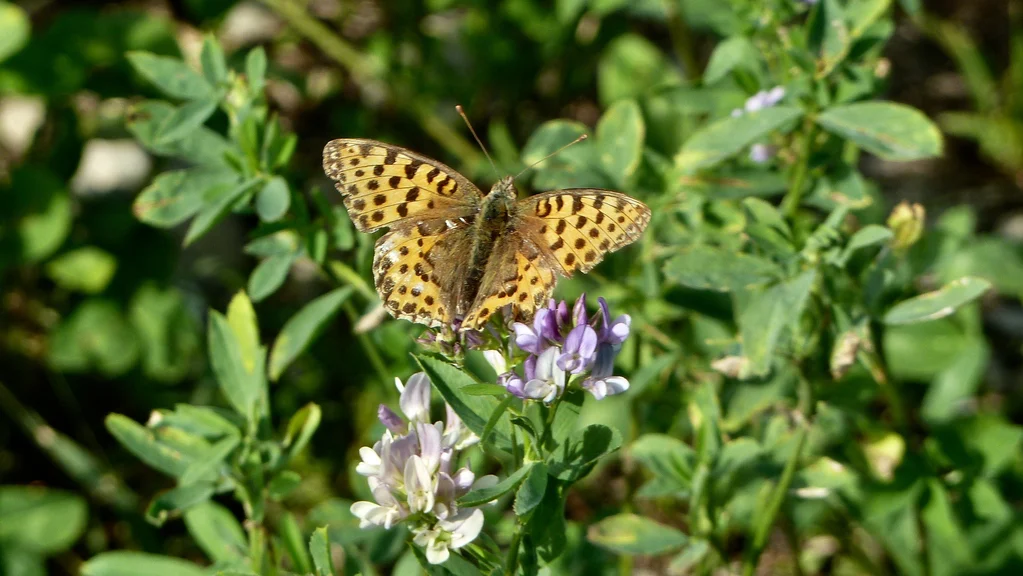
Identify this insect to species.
Issoria lathonia
